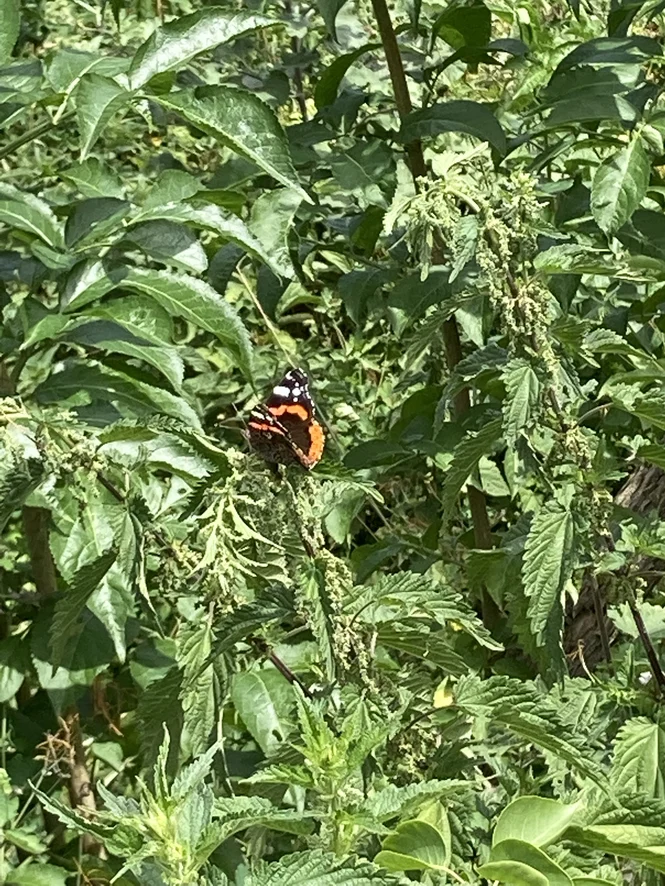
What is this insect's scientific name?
Vanessa atalanta
